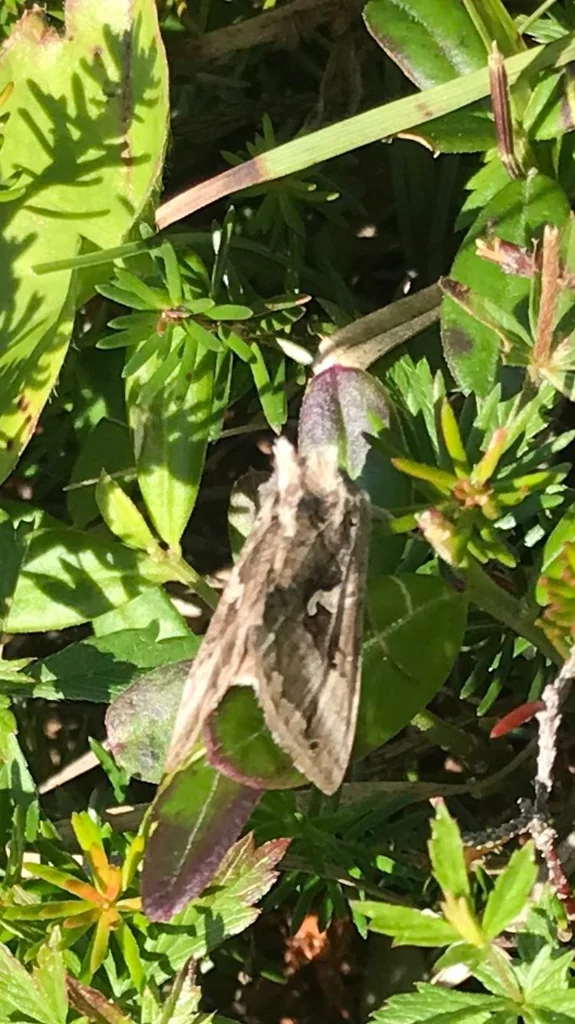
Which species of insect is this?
Autographa gamma
